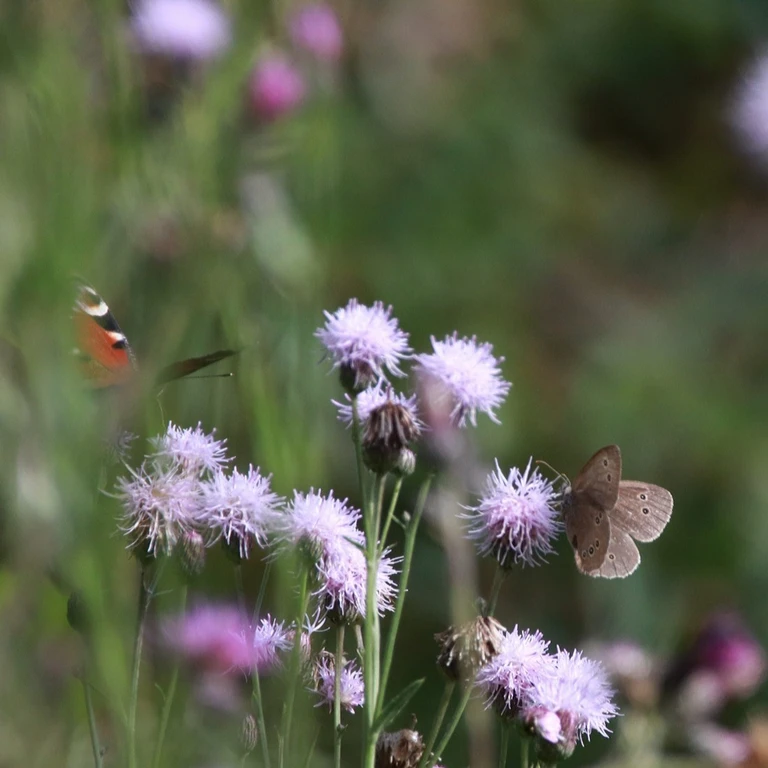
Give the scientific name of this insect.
Aphantopus hyperantus
